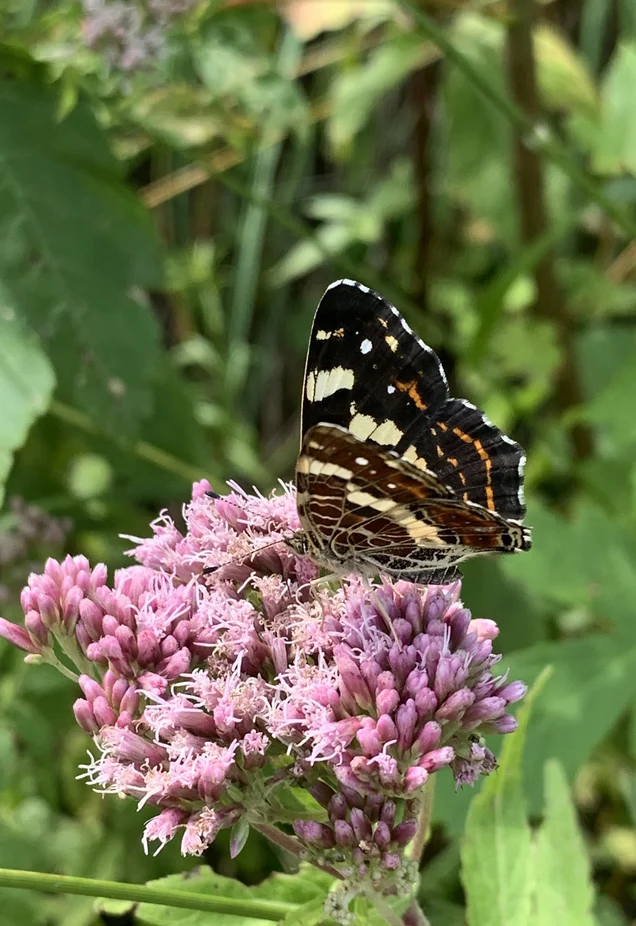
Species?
Araschnia levana
